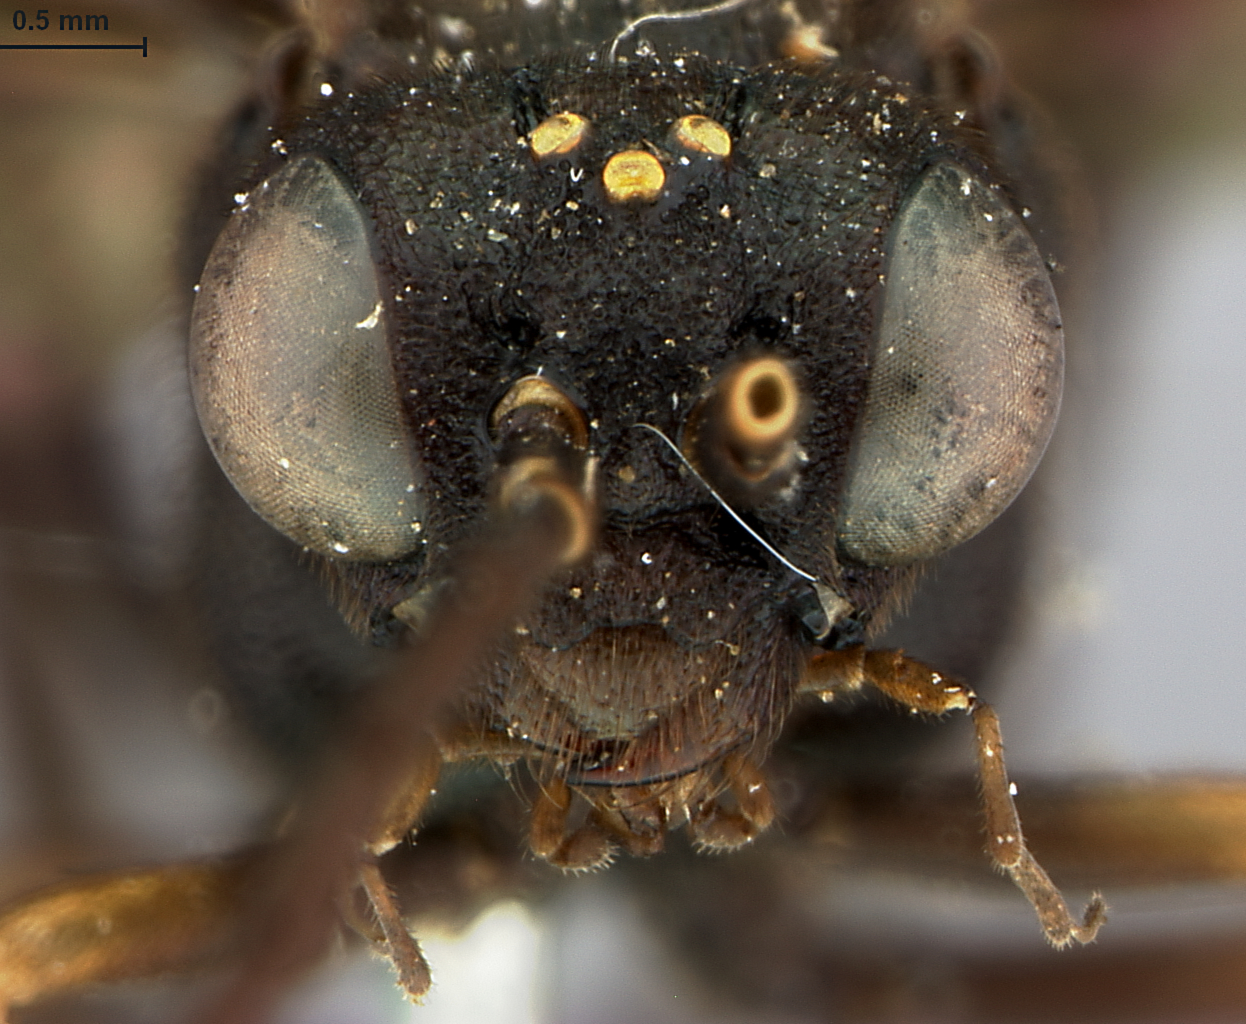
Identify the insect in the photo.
Tenthredo atroviolacea
